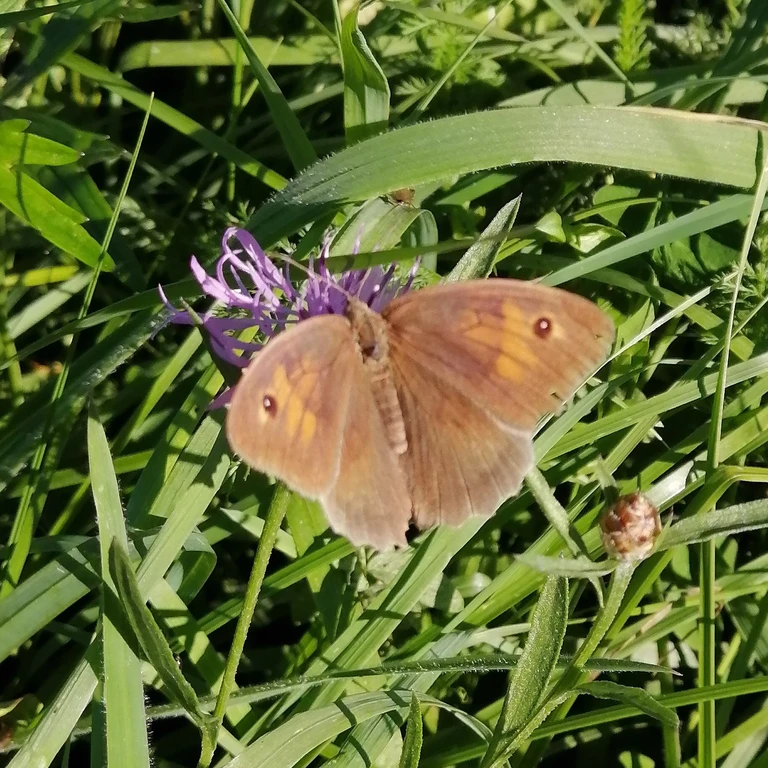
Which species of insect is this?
Maniola jurtina
